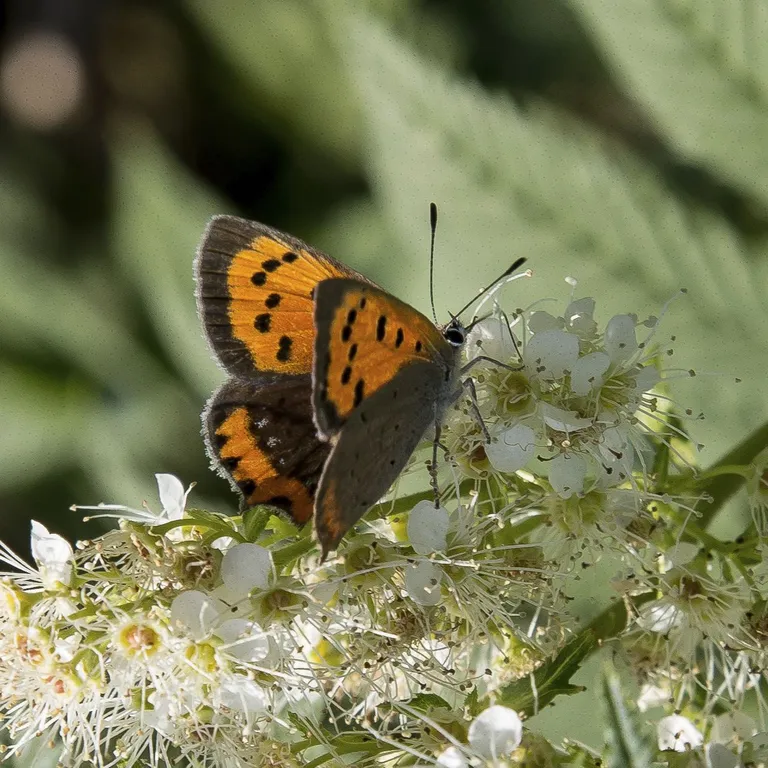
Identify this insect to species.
Lycaena phlaeas
